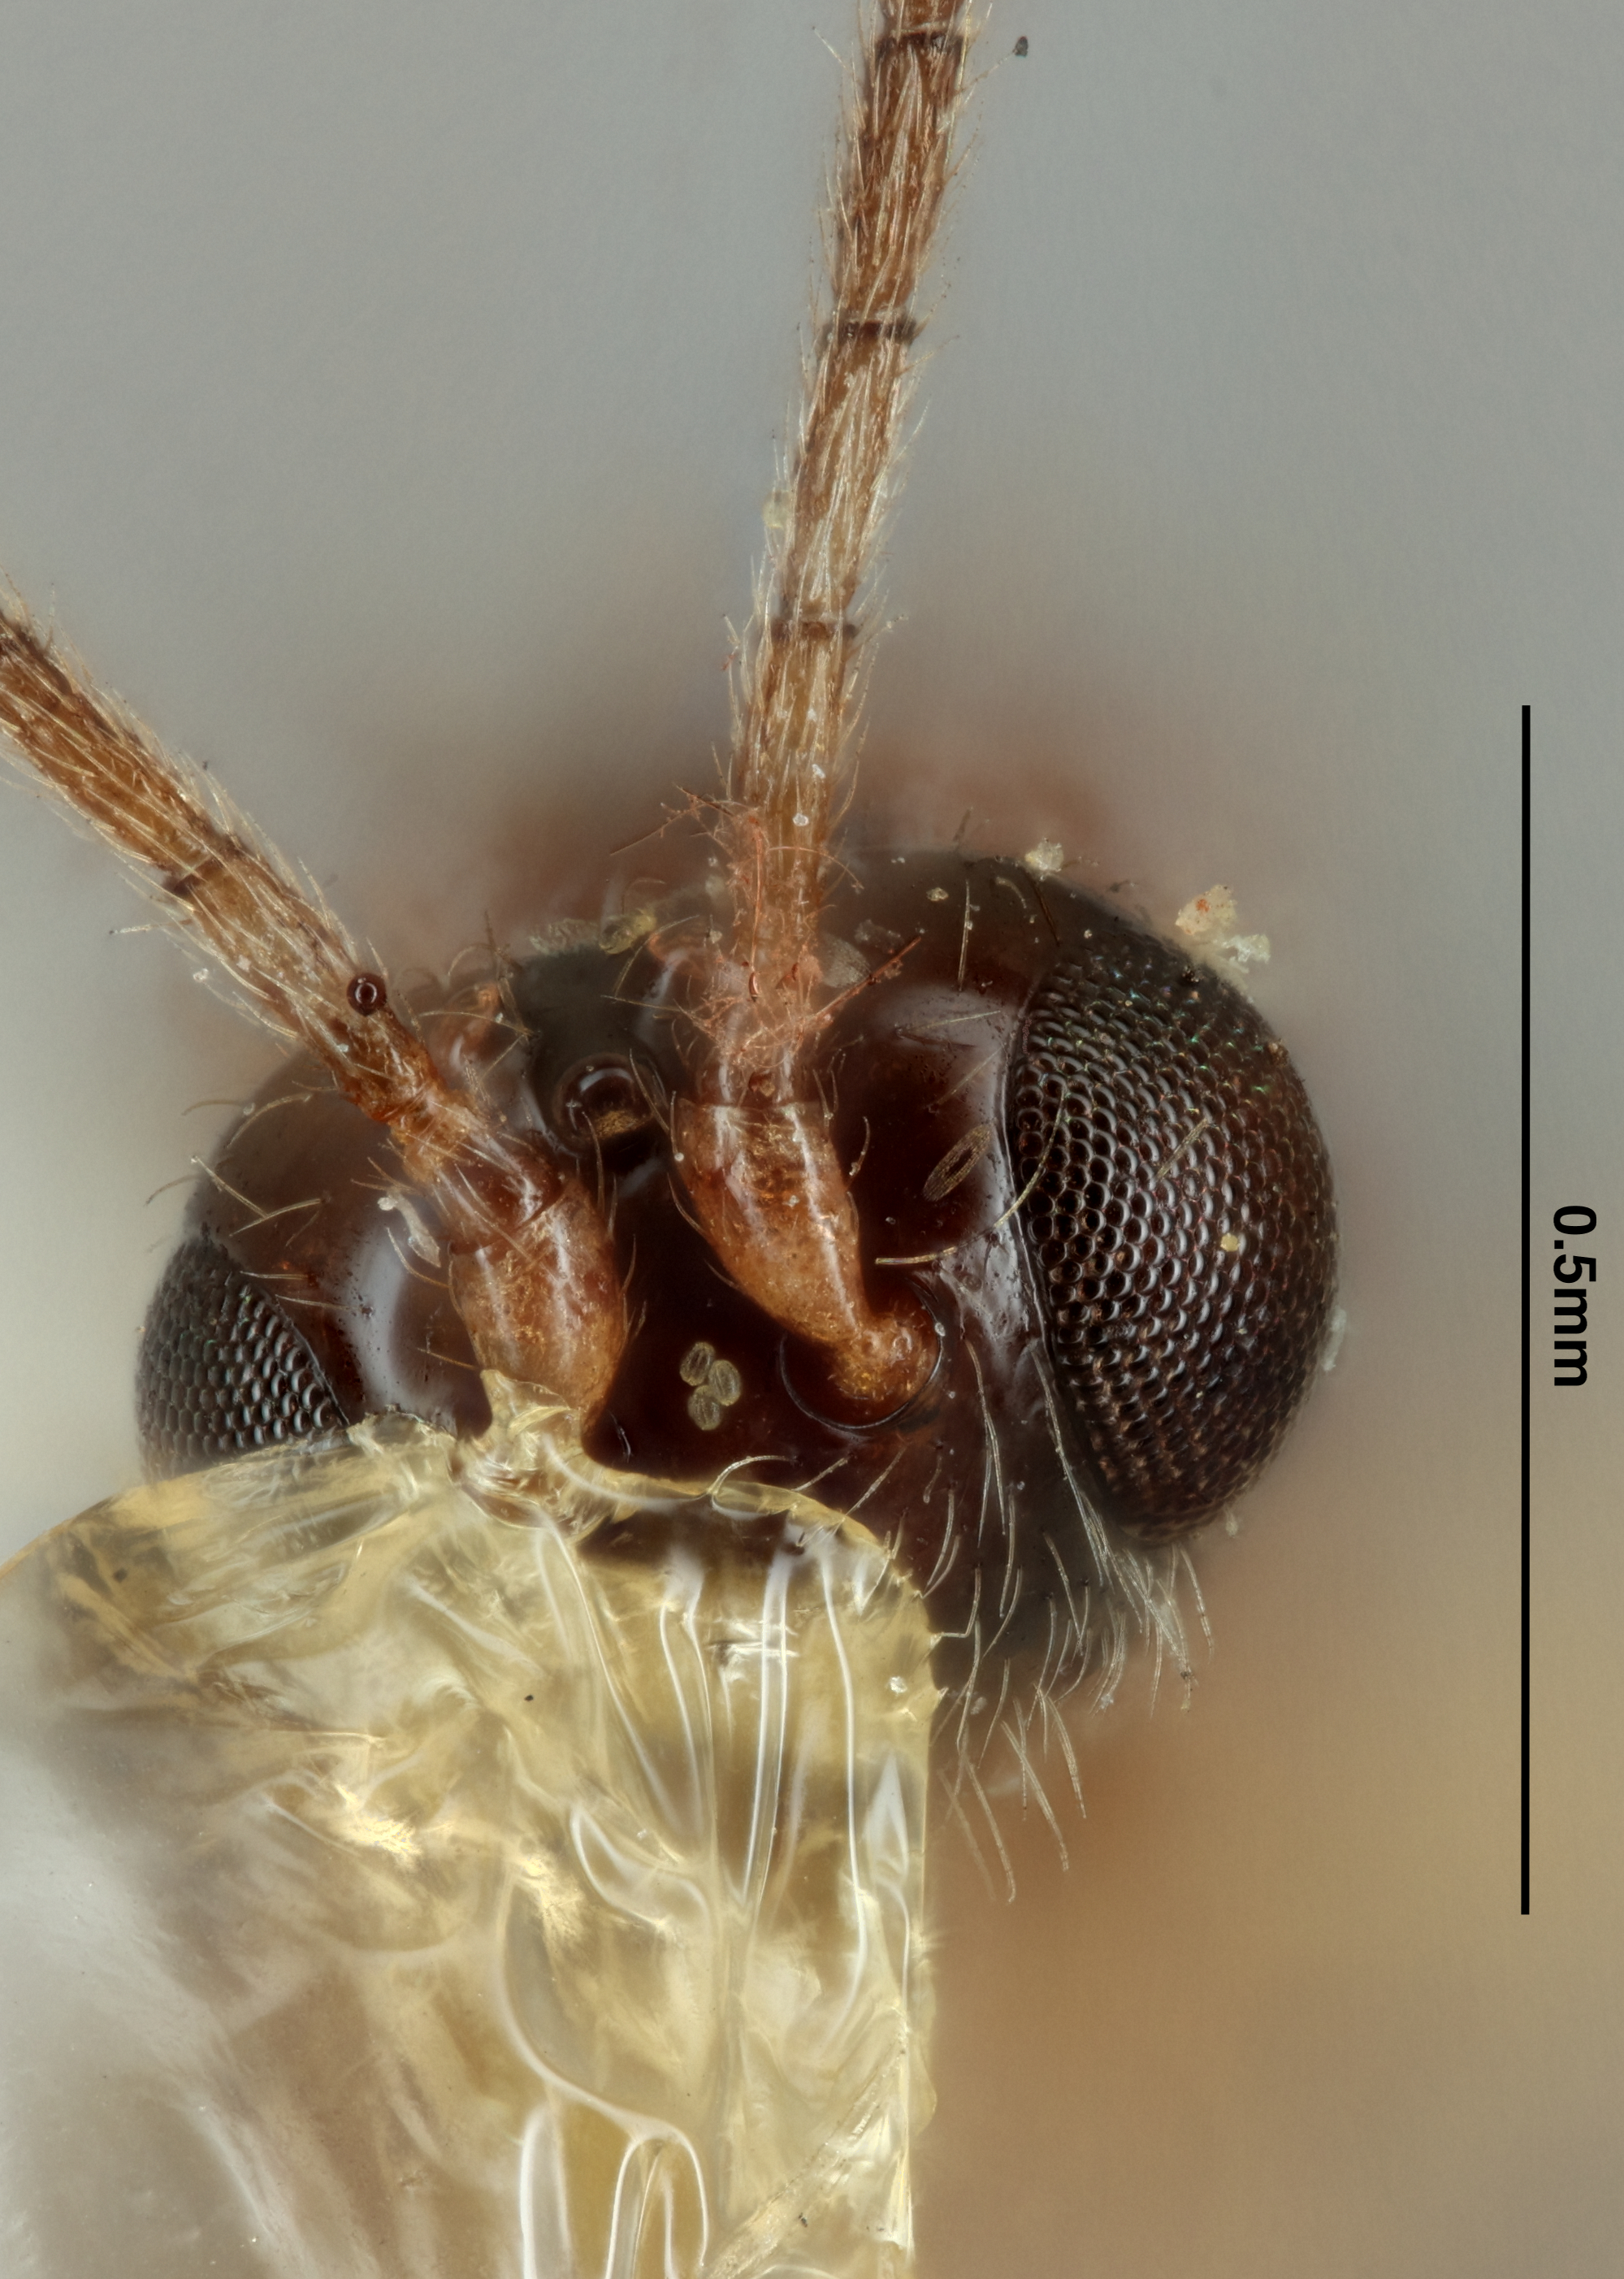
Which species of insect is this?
Opius altritemporalis
